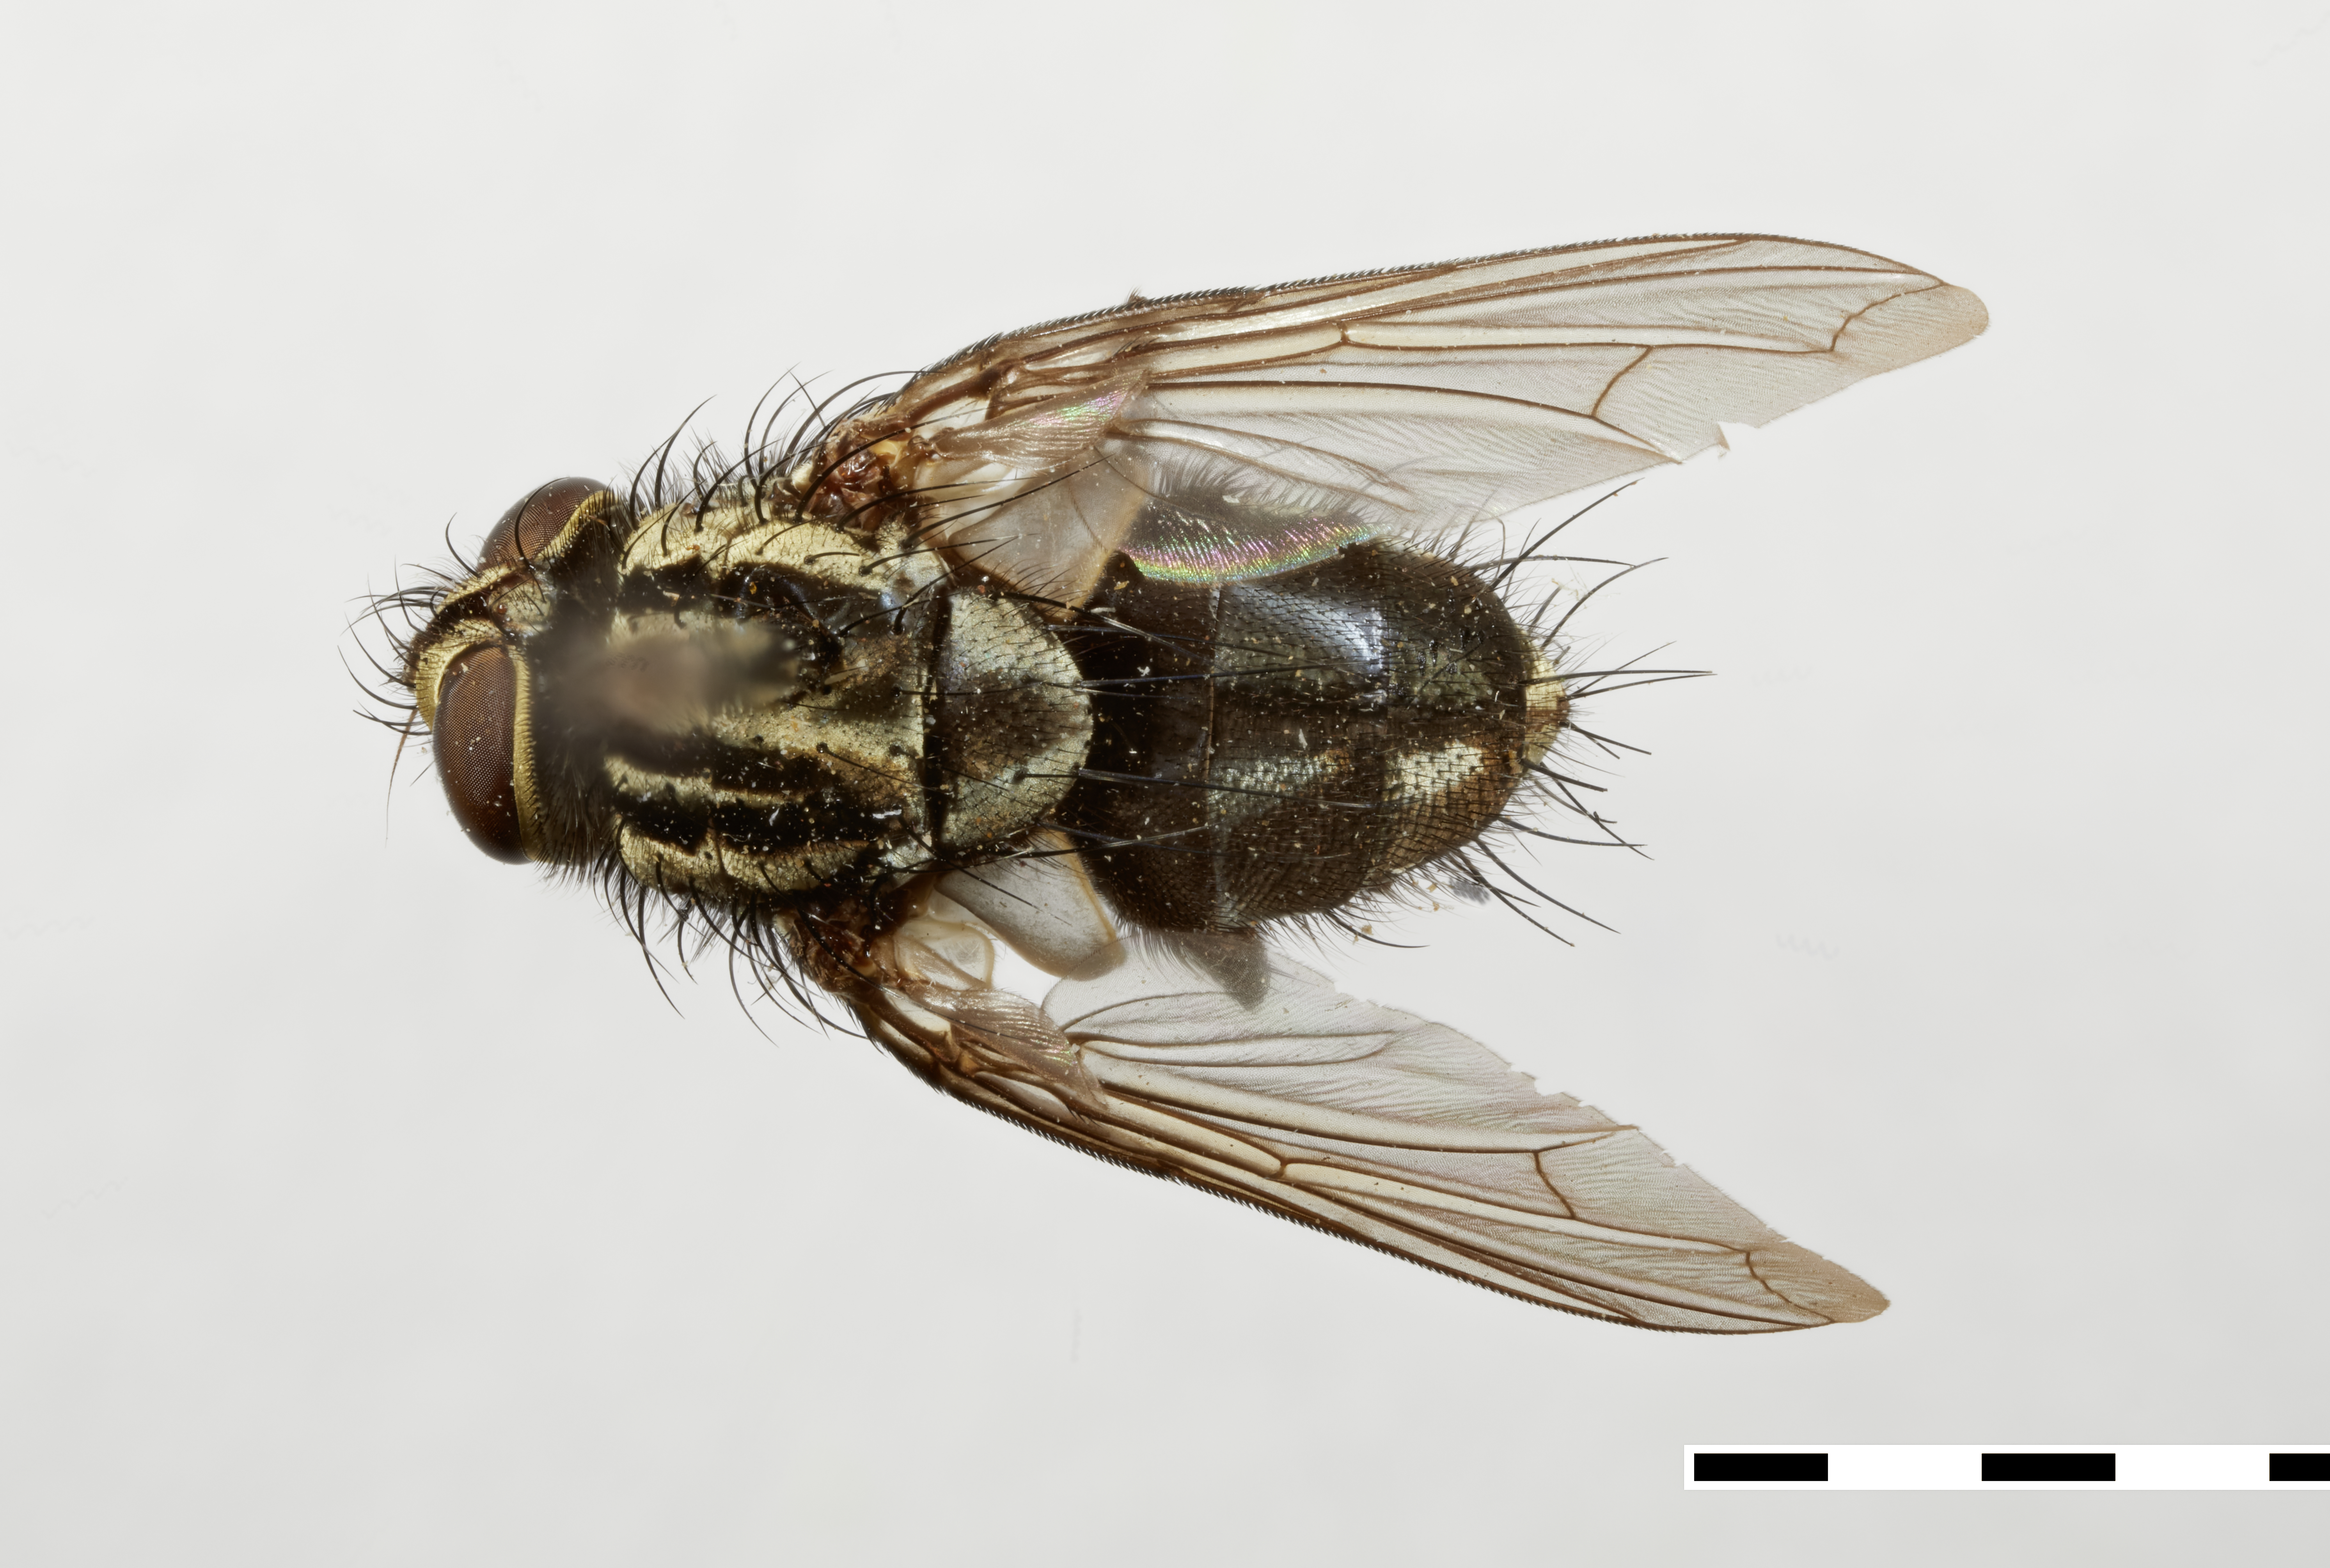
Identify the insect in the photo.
Neopodomyia oralis
